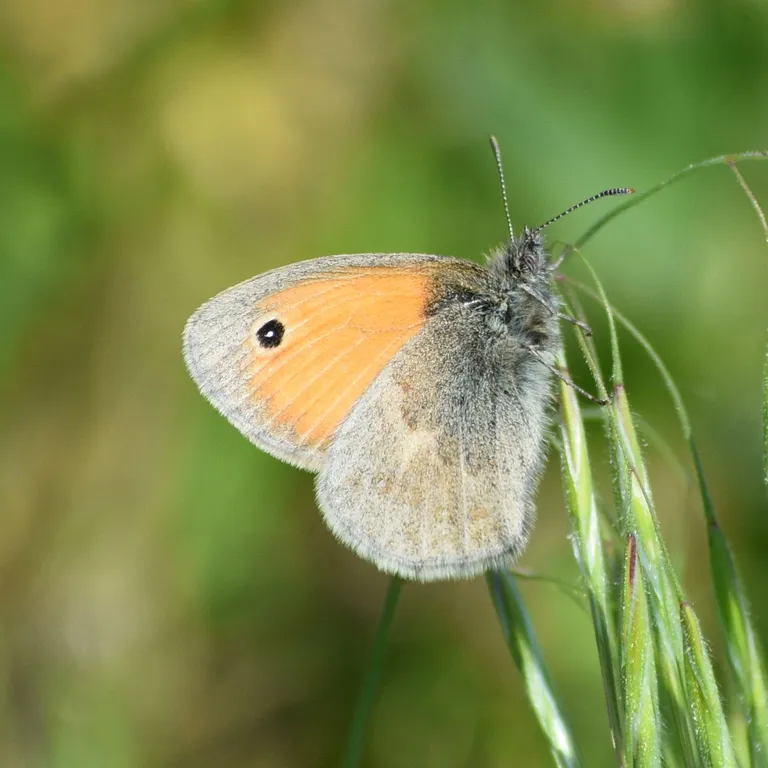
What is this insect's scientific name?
Coenonympha pamphilus
